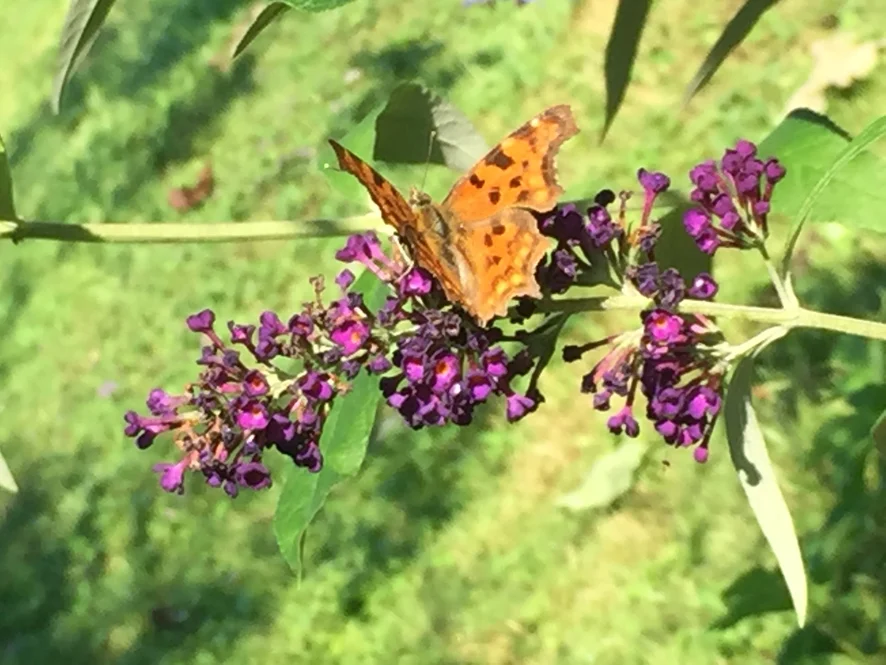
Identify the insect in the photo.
Polygonia c-album
